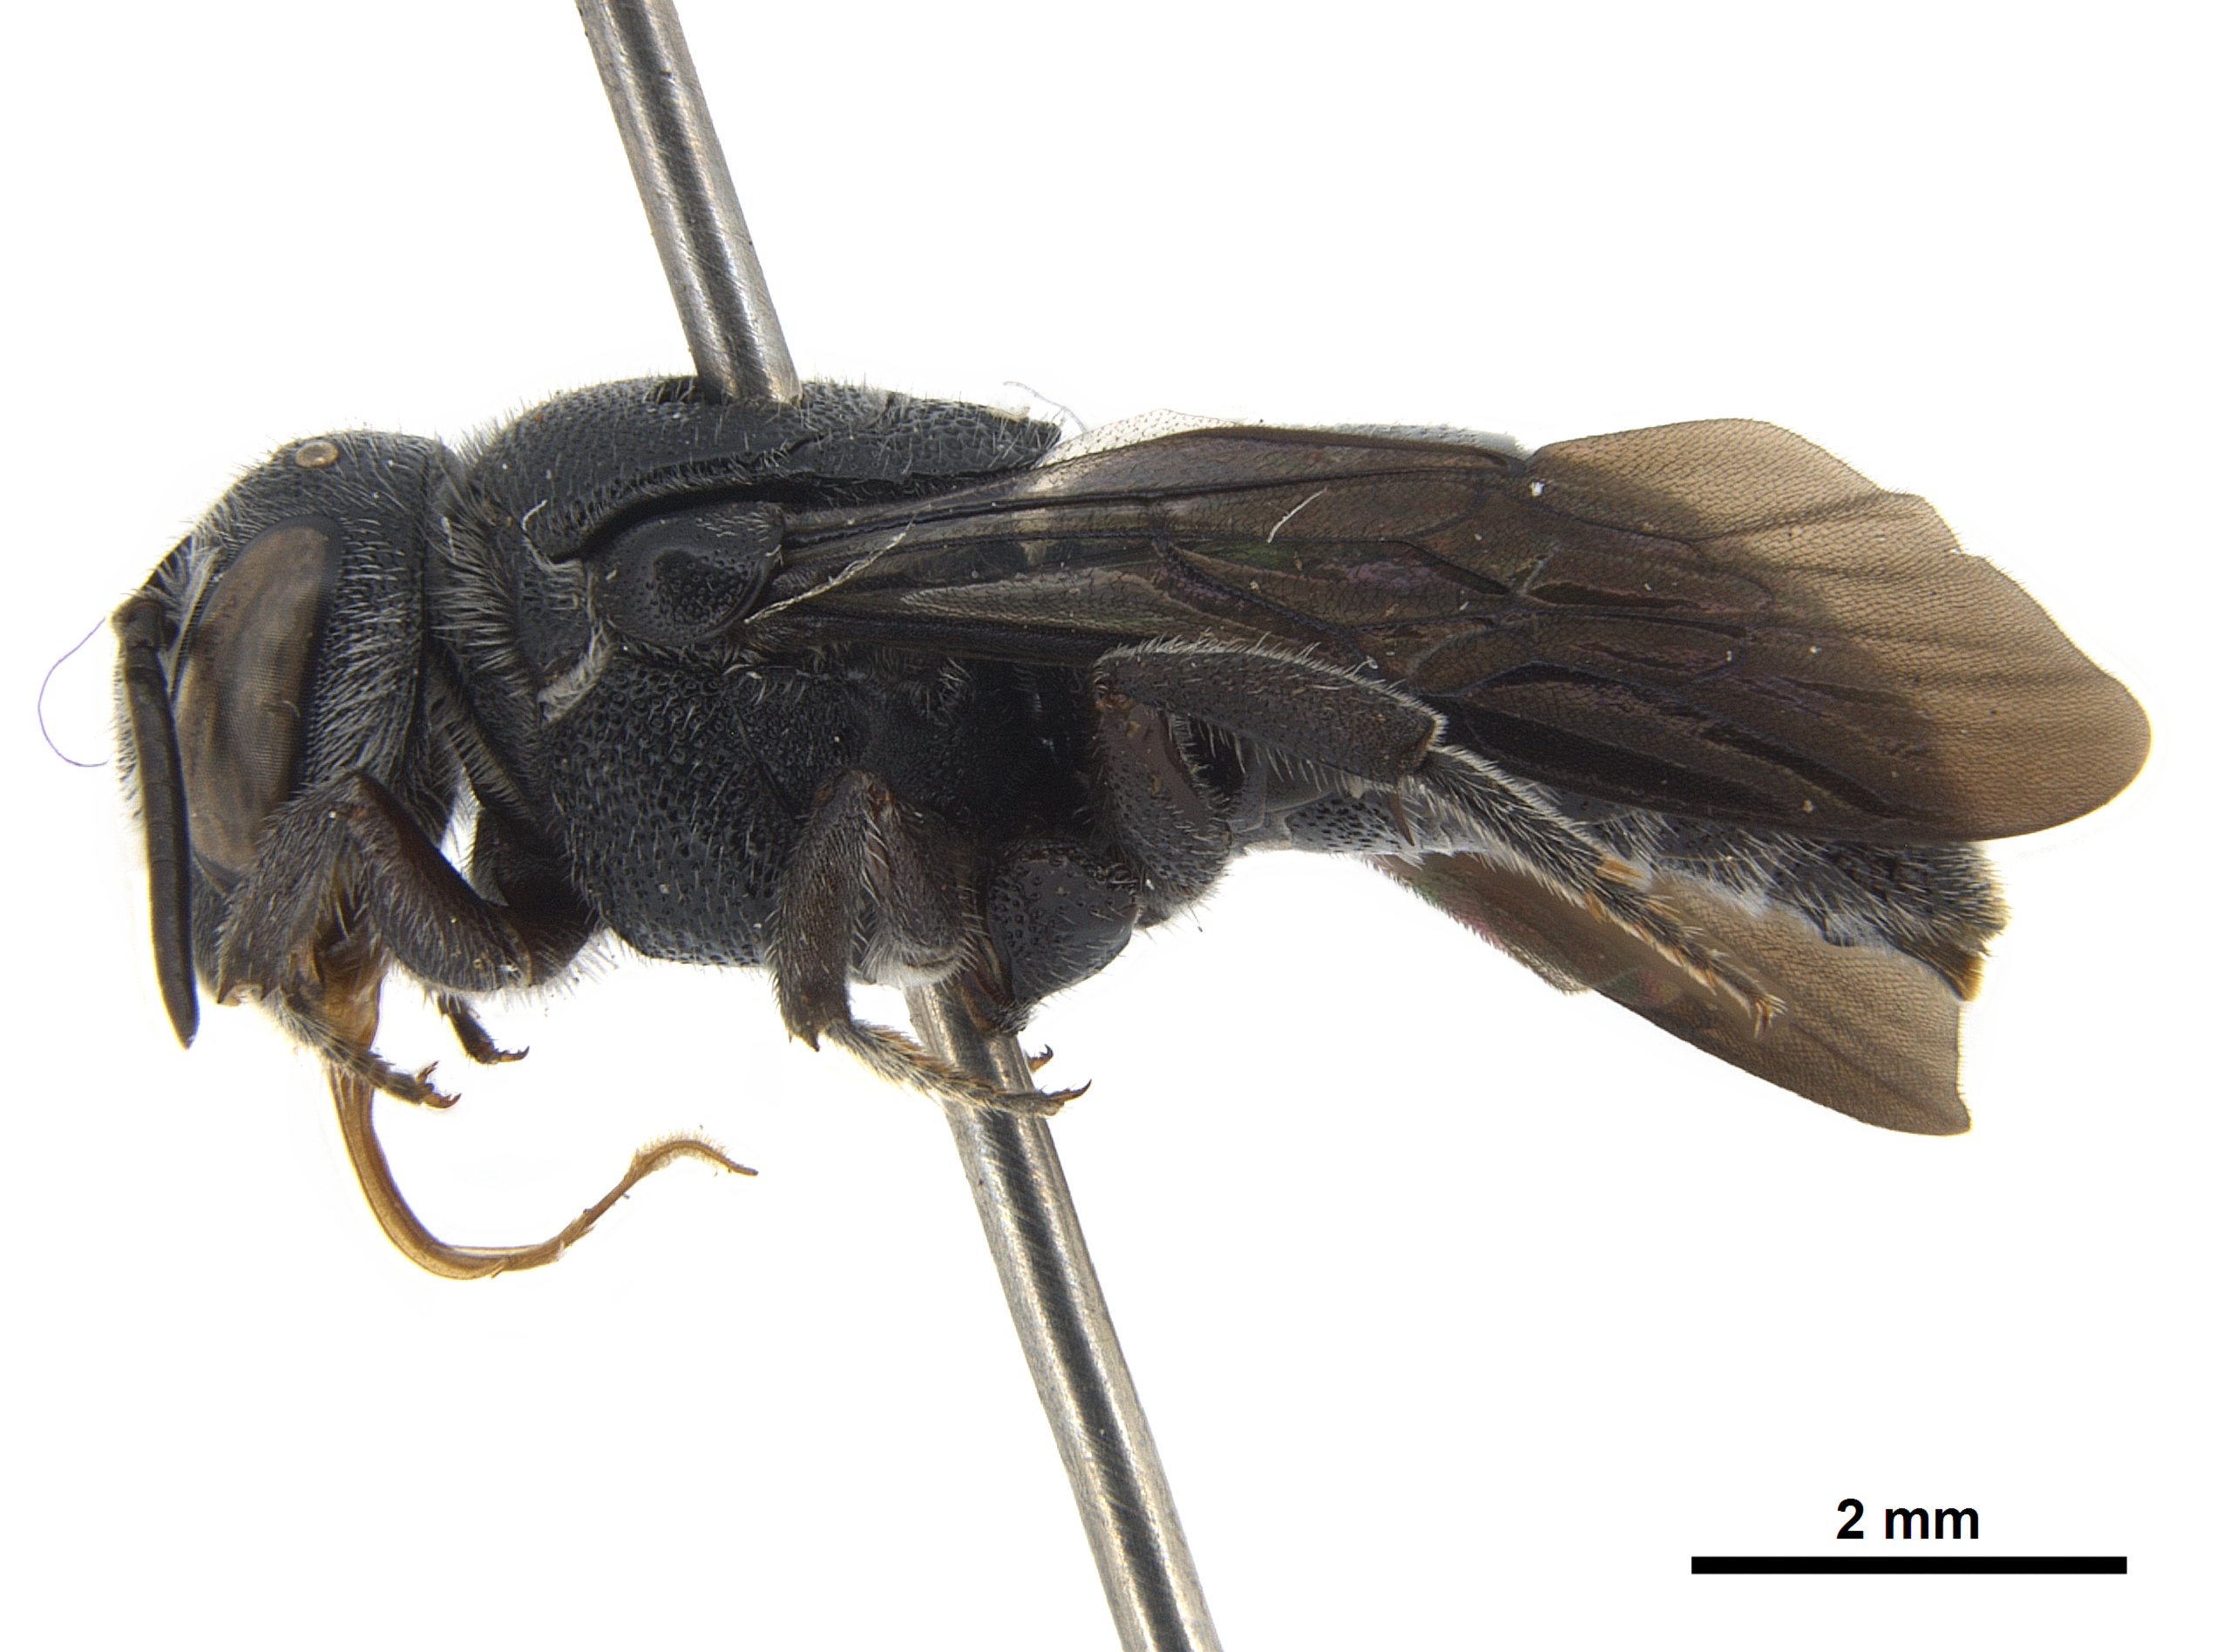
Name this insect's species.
Euaspis carbonaria
